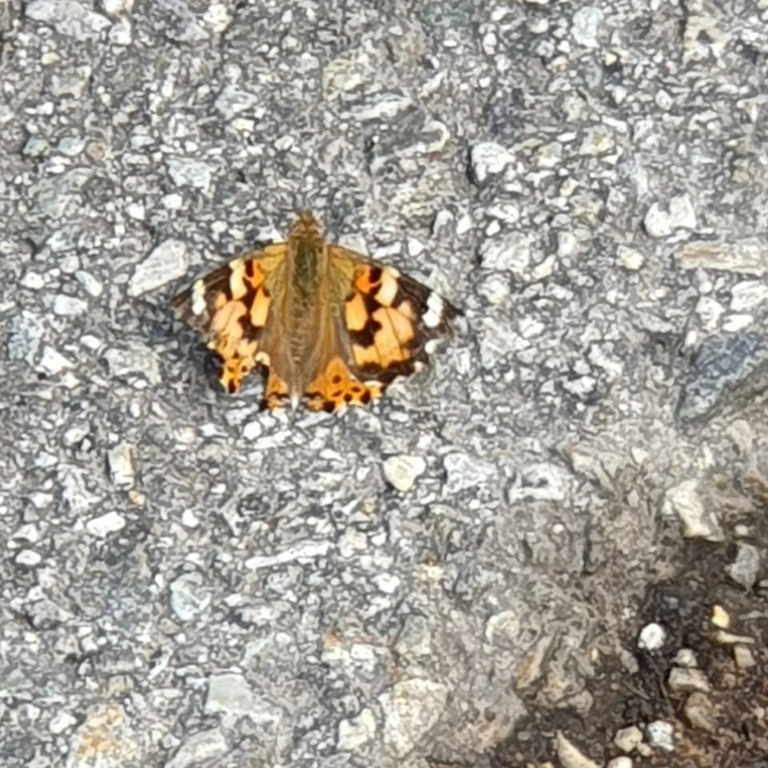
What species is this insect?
Vanessa cardui
